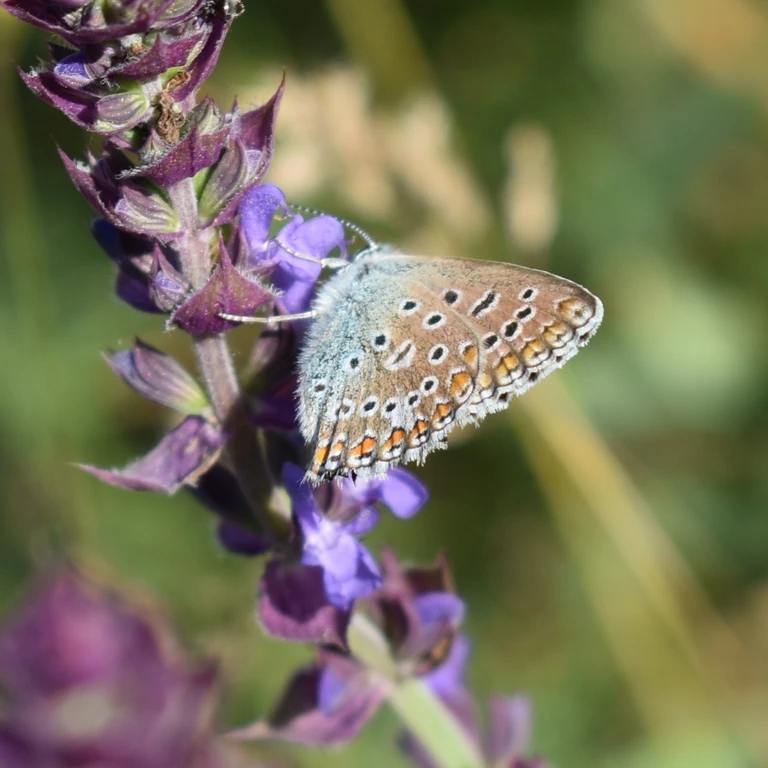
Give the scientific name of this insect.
Polyommatus icarus
